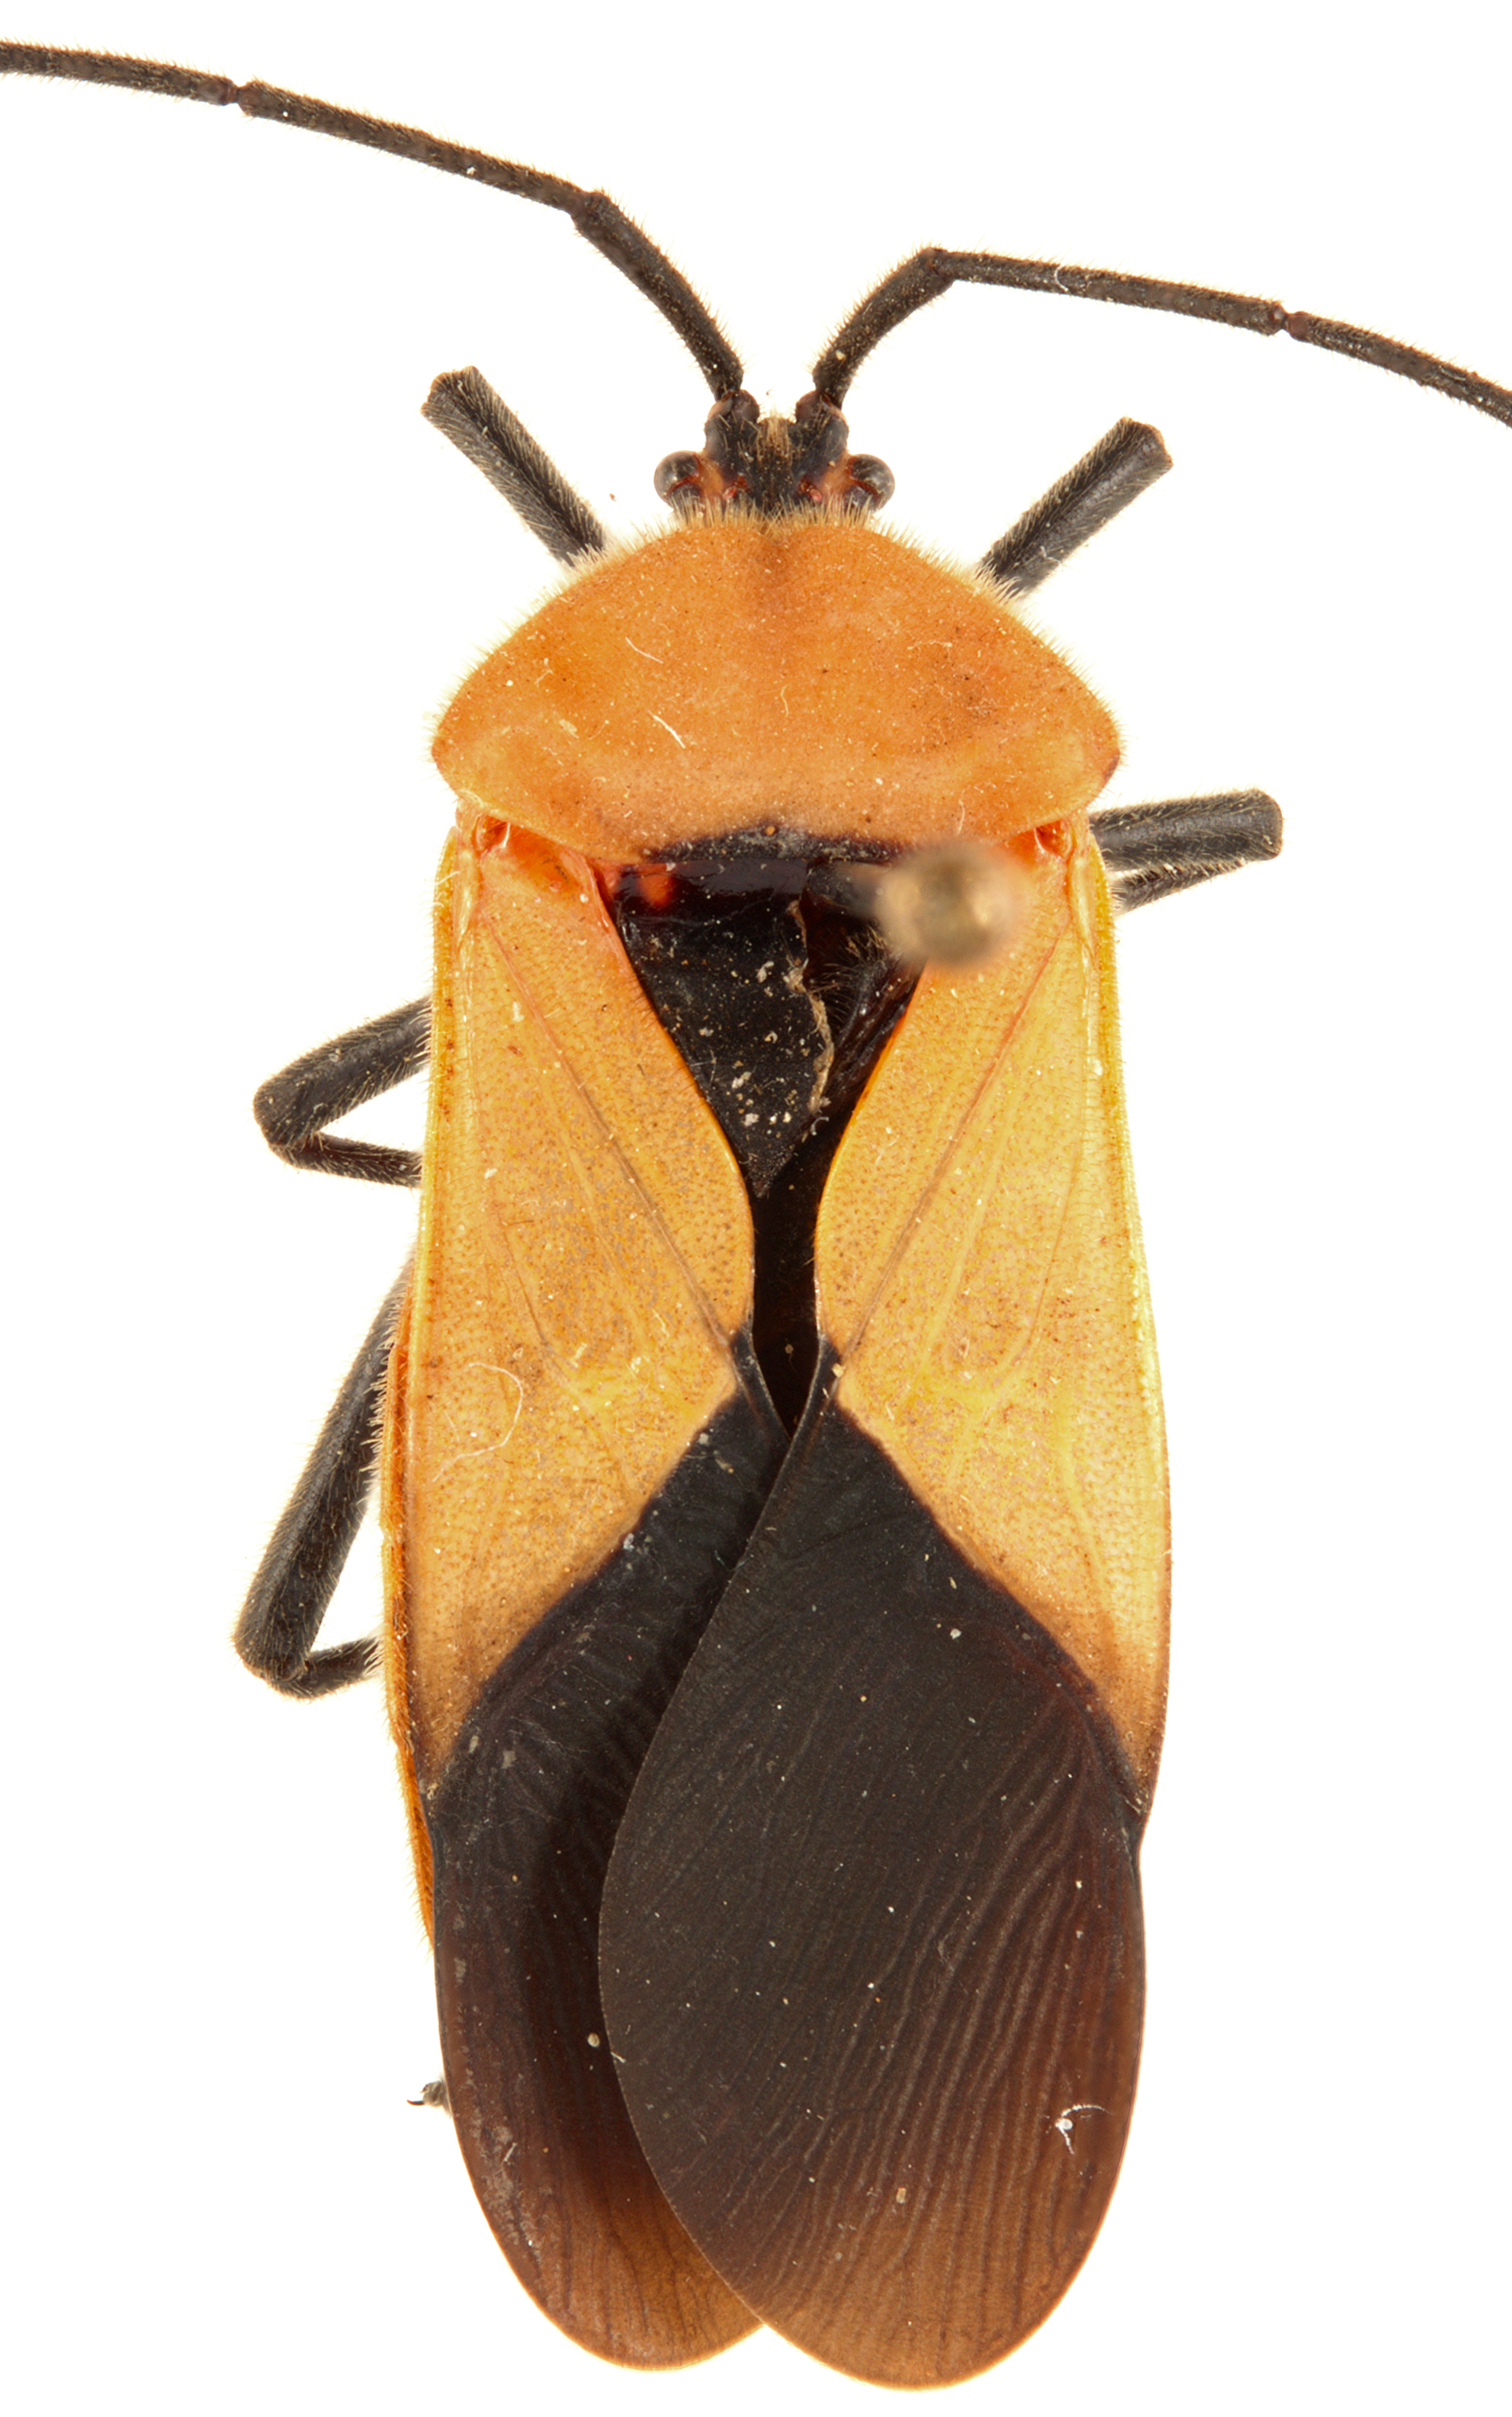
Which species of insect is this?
Sephina gundlachi
